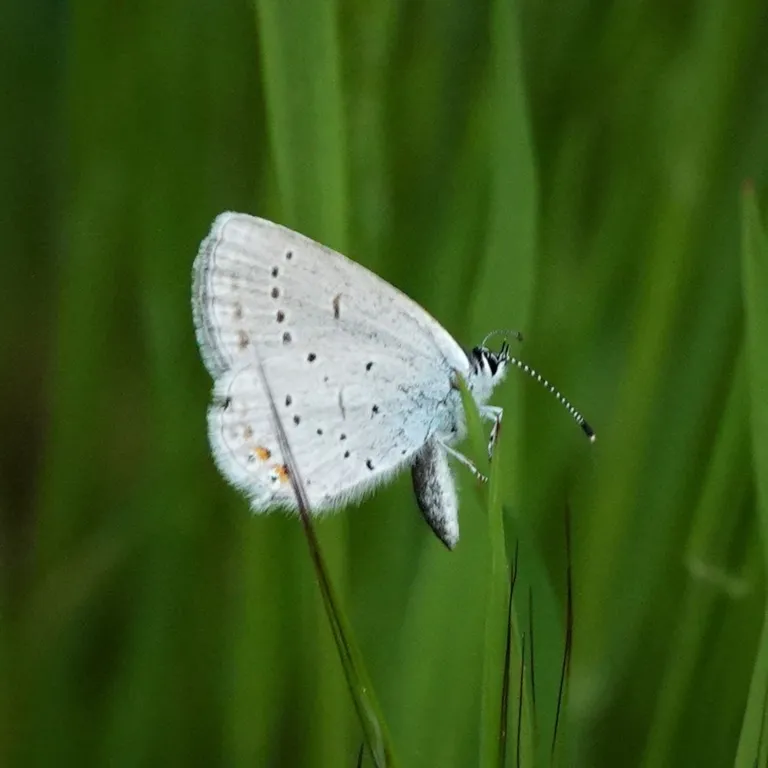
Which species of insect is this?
Cupido argiades (also Elkalyce argiades)
